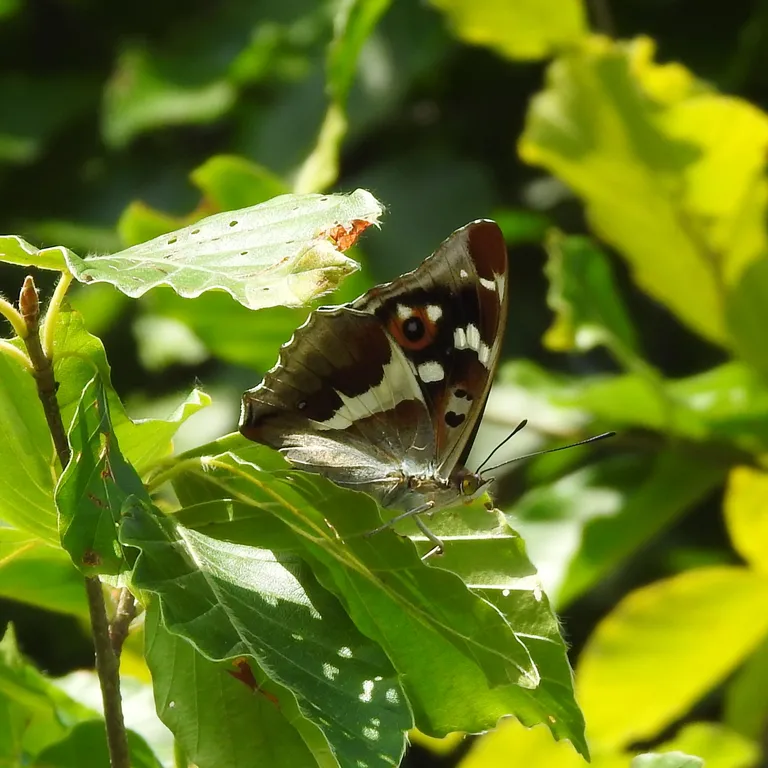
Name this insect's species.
Apatura iris
